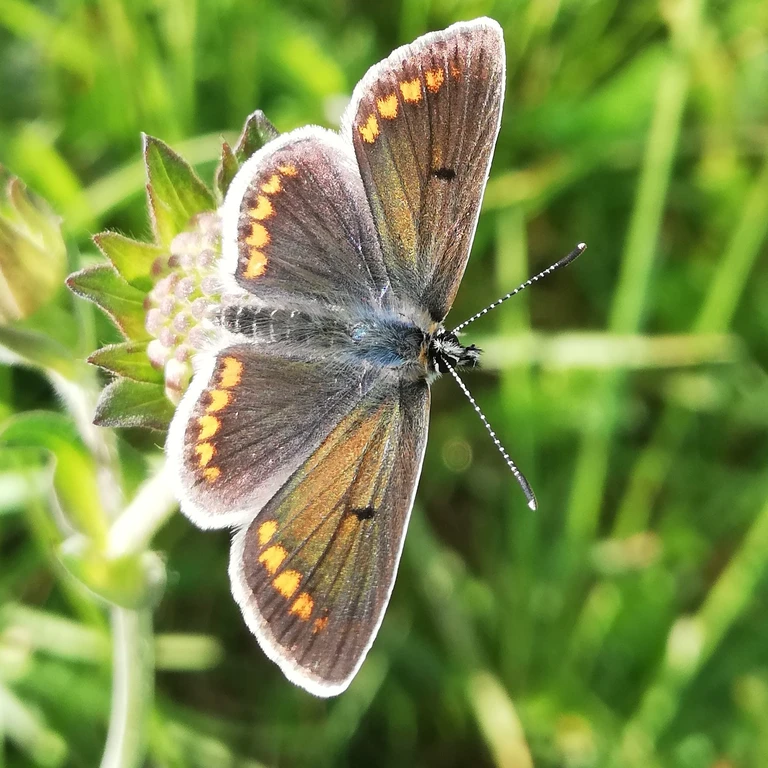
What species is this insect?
Aricia agestis/artaxerxes
